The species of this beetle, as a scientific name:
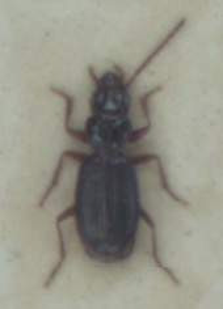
Bembidion nigropiceum
